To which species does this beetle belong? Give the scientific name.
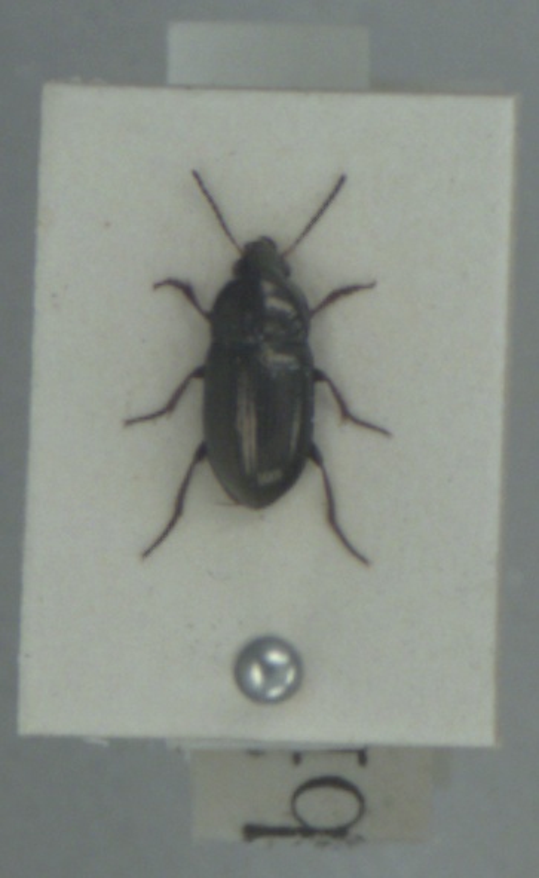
Amara tibialis
